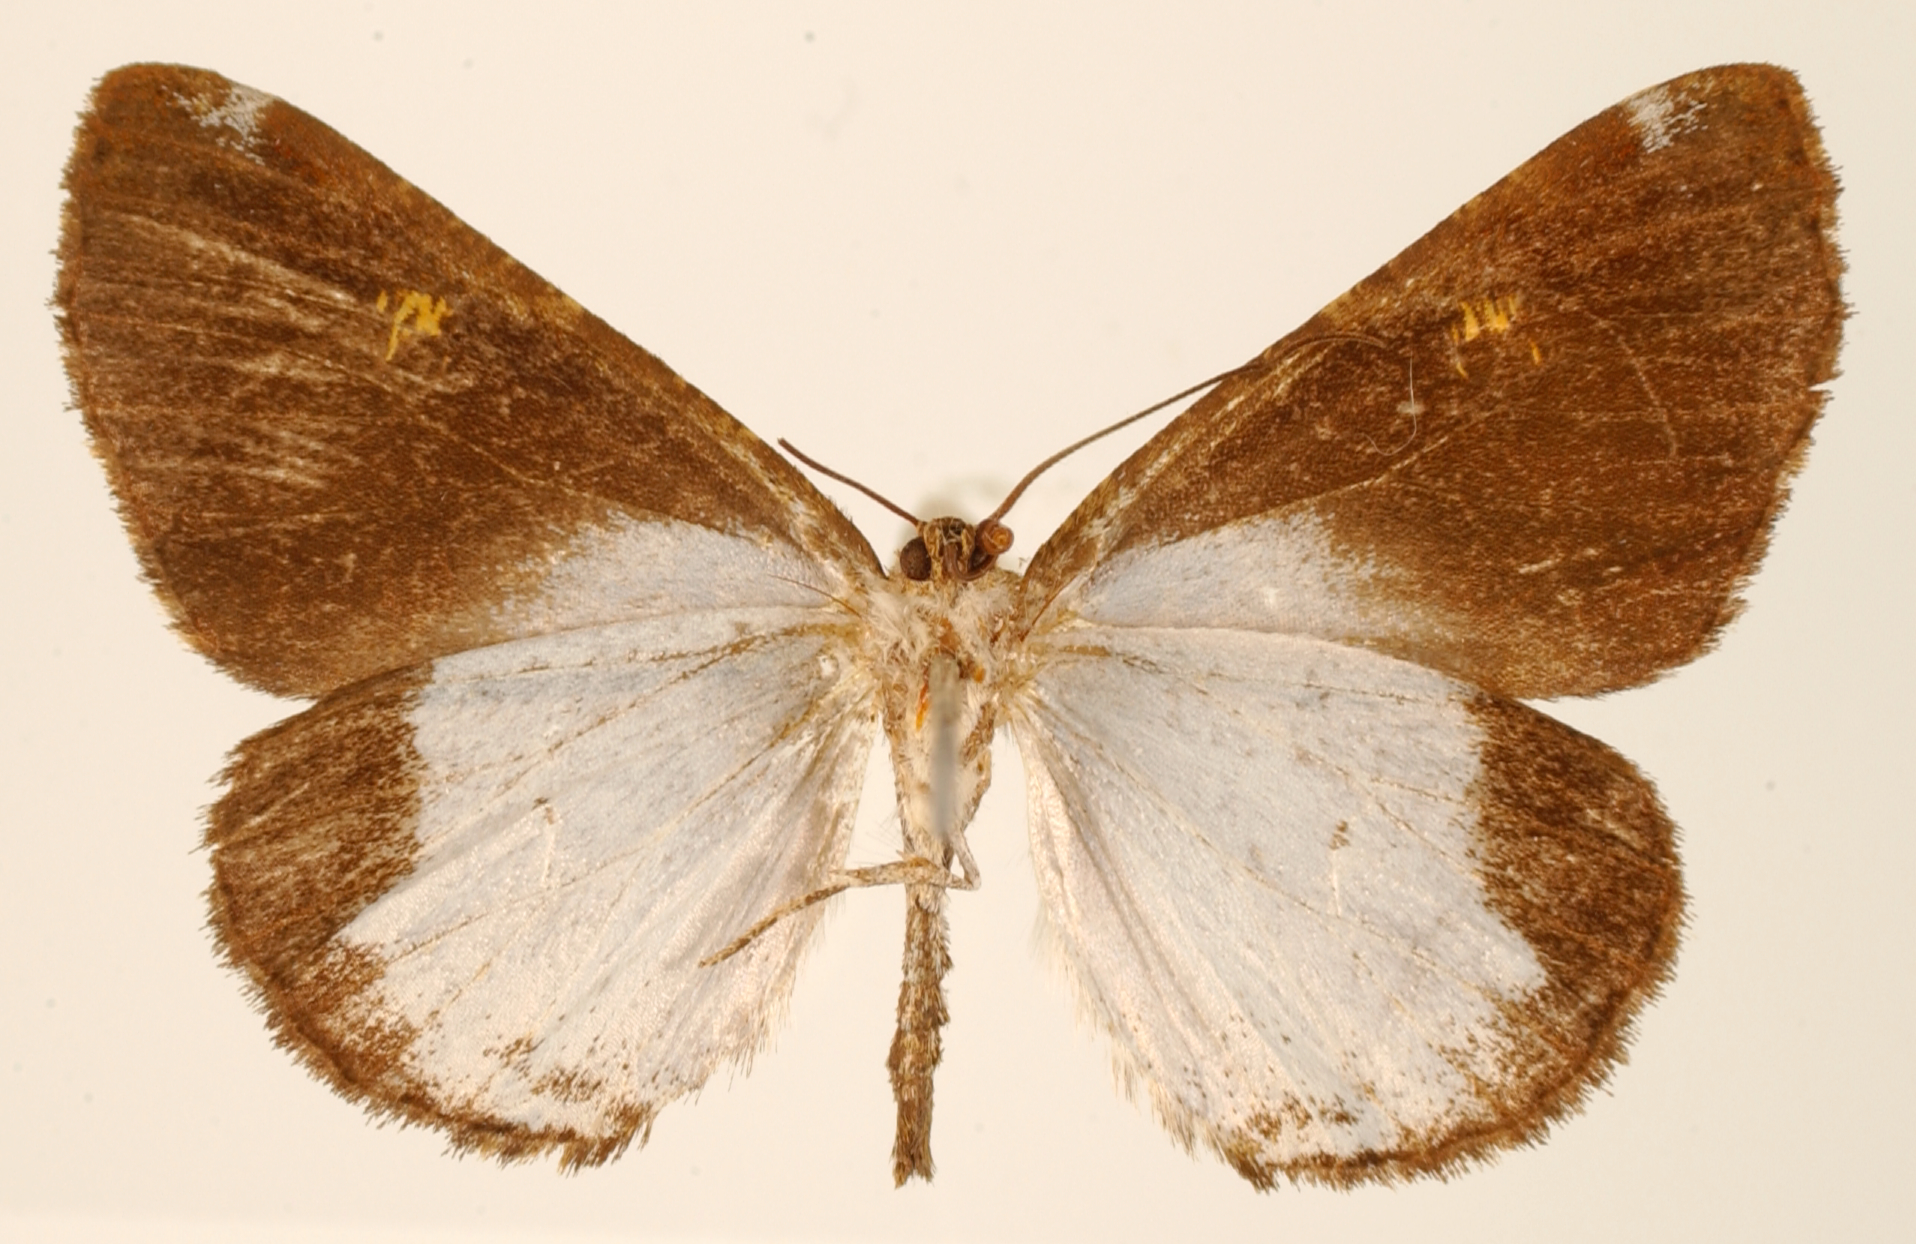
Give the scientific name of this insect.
Cidaria subalbata
